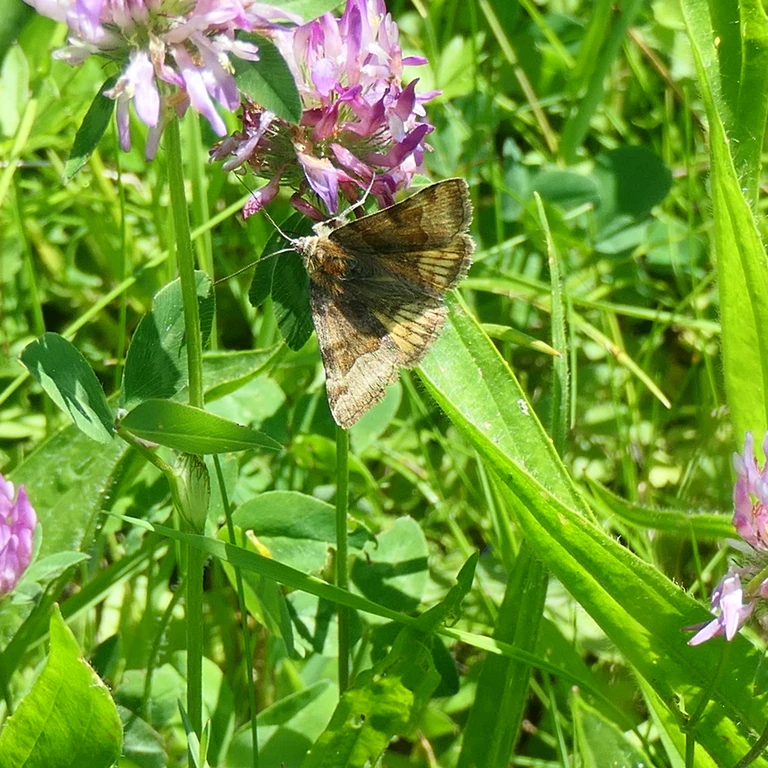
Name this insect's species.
Euclidia glyphica
